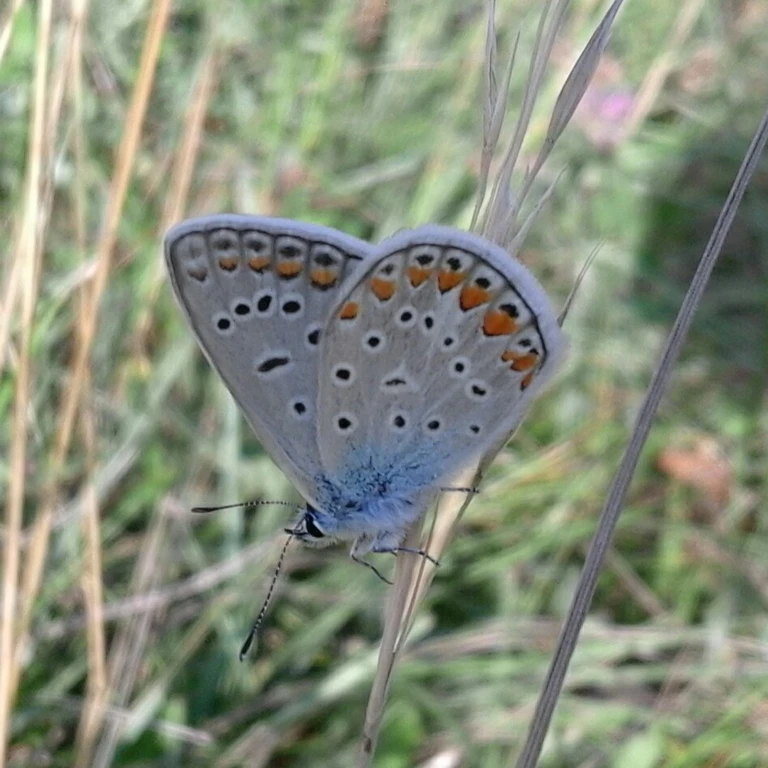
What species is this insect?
Polyommatus icarus
